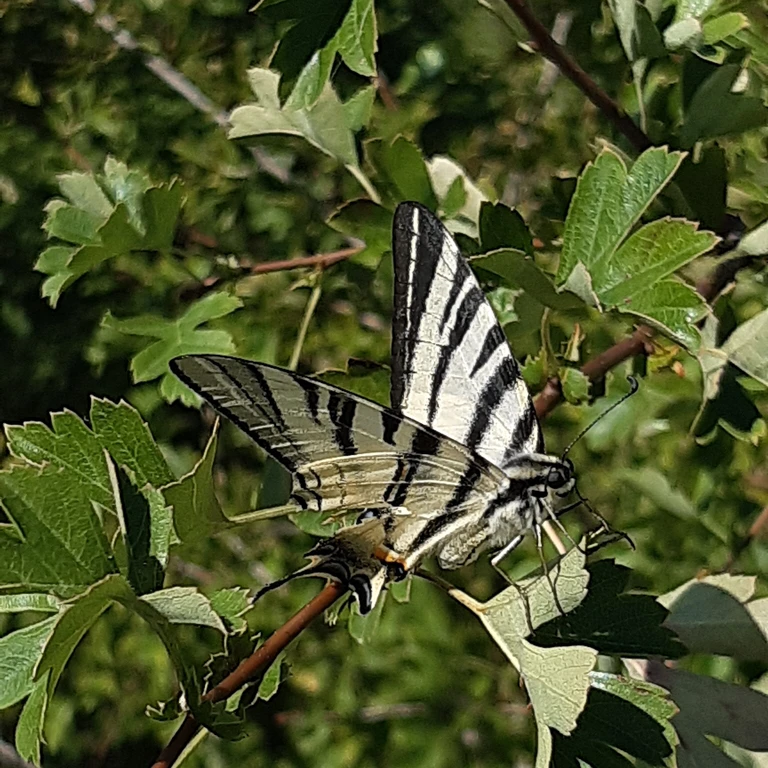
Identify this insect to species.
Iphiclides podalirius
